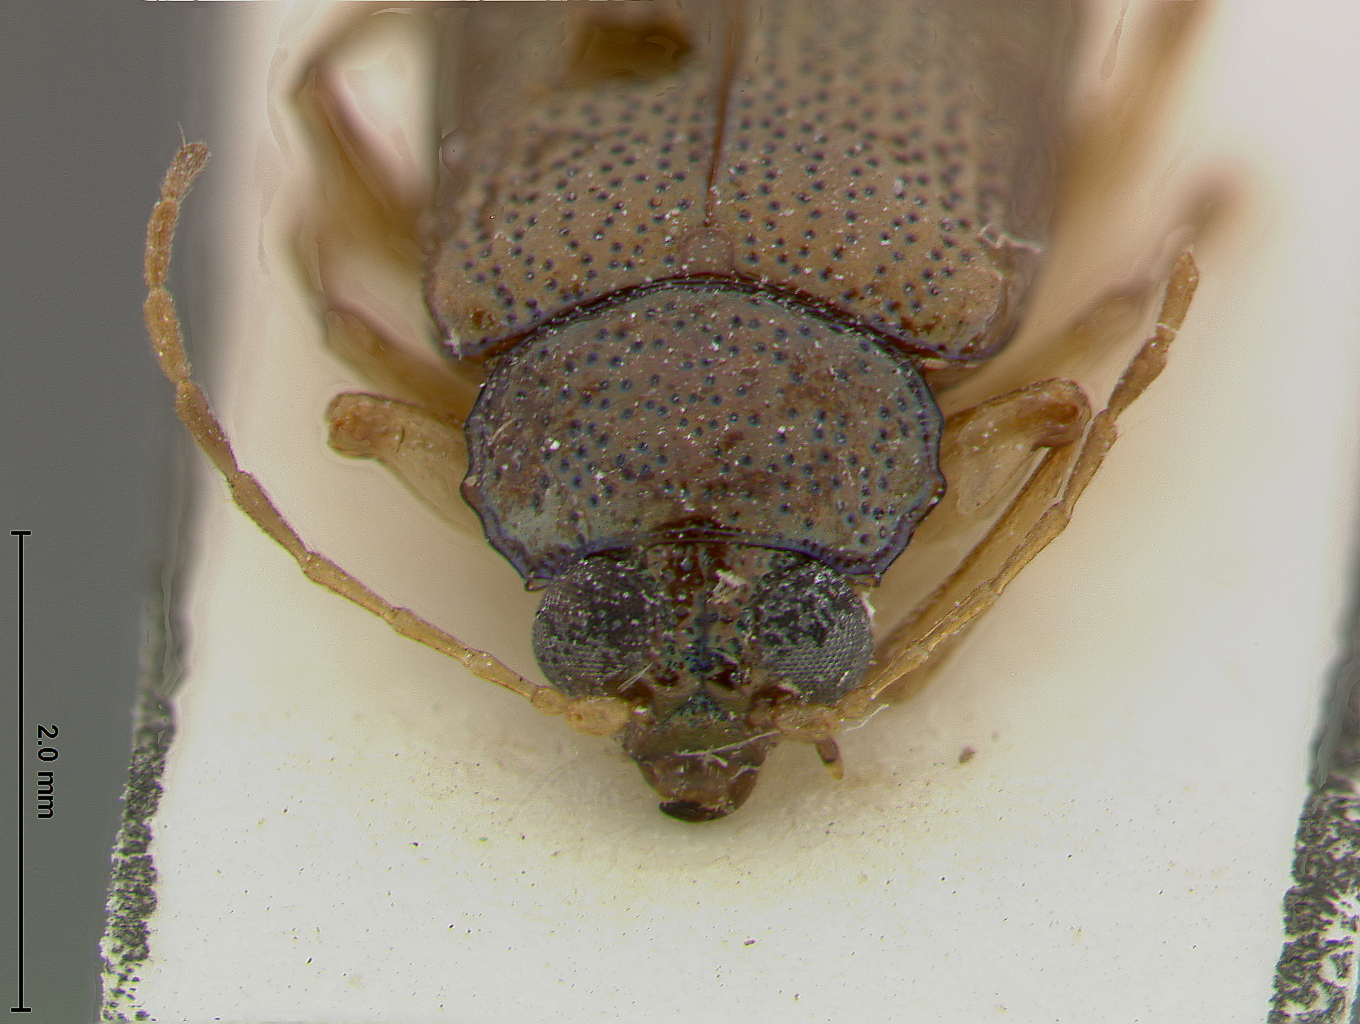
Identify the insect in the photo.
Colaspis dispar
